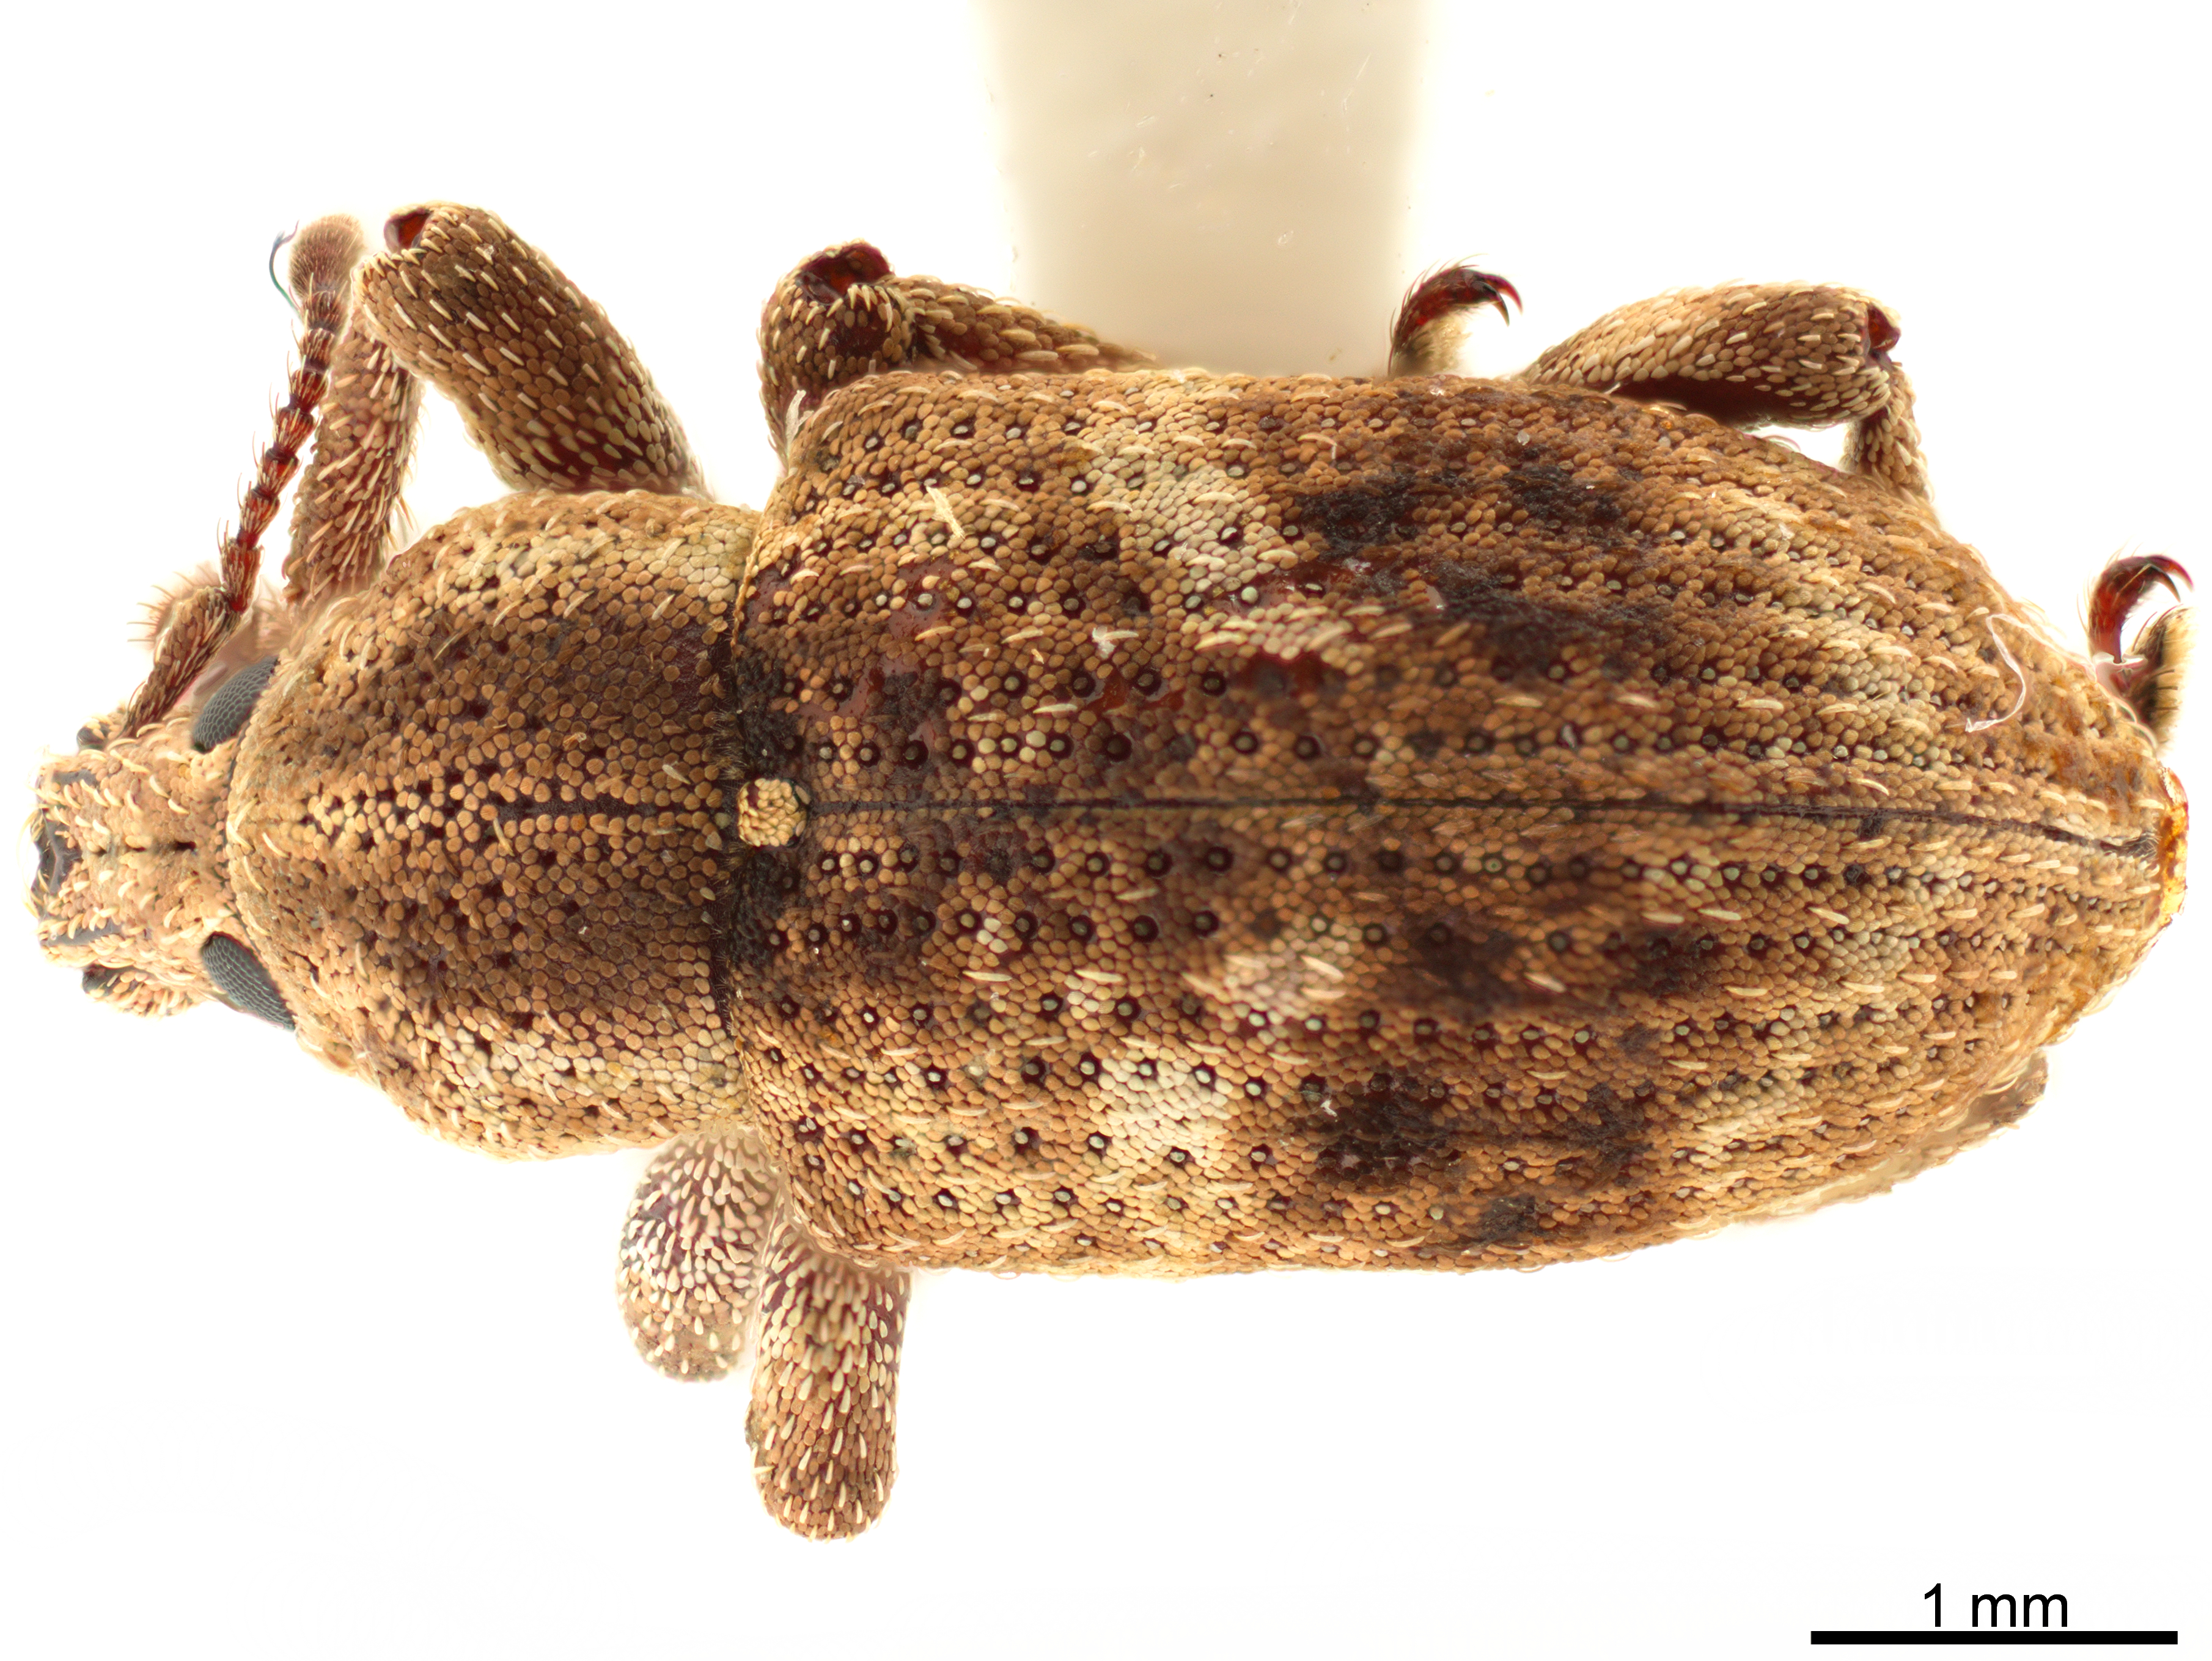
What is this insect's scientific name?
Promecops unidentata
